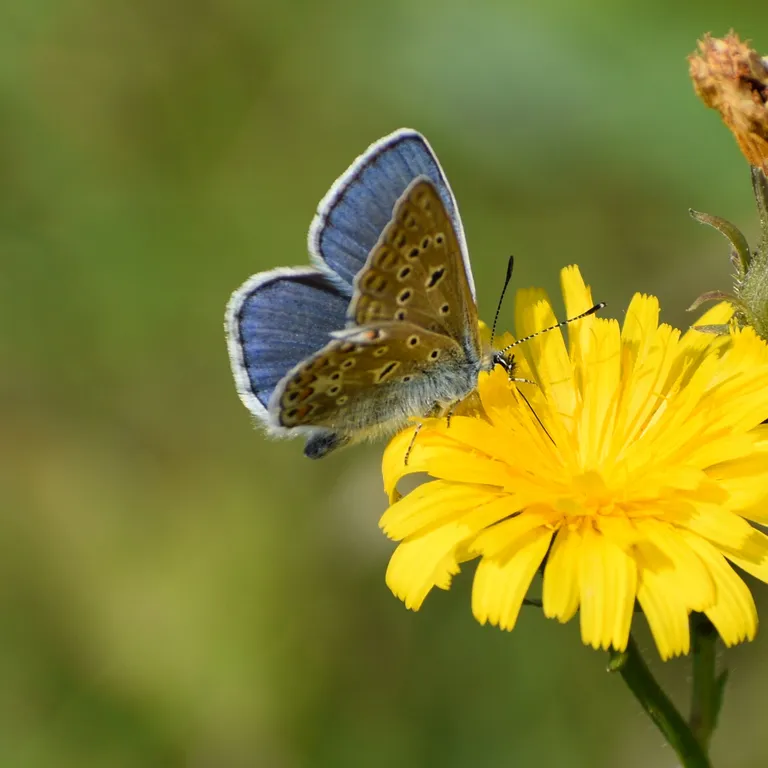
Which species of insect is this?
Polyommatus icarus
